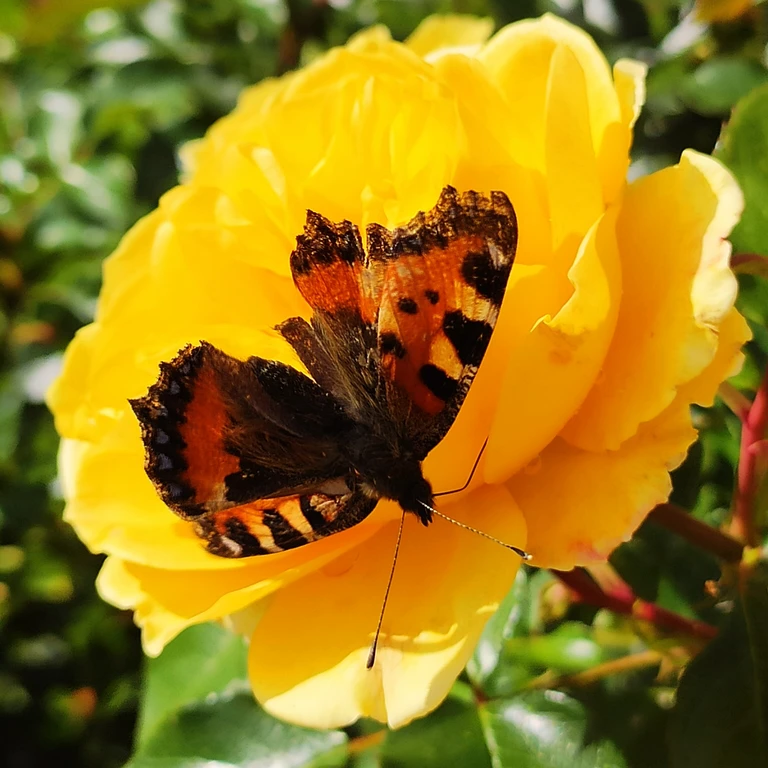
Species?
Aglais urticae
